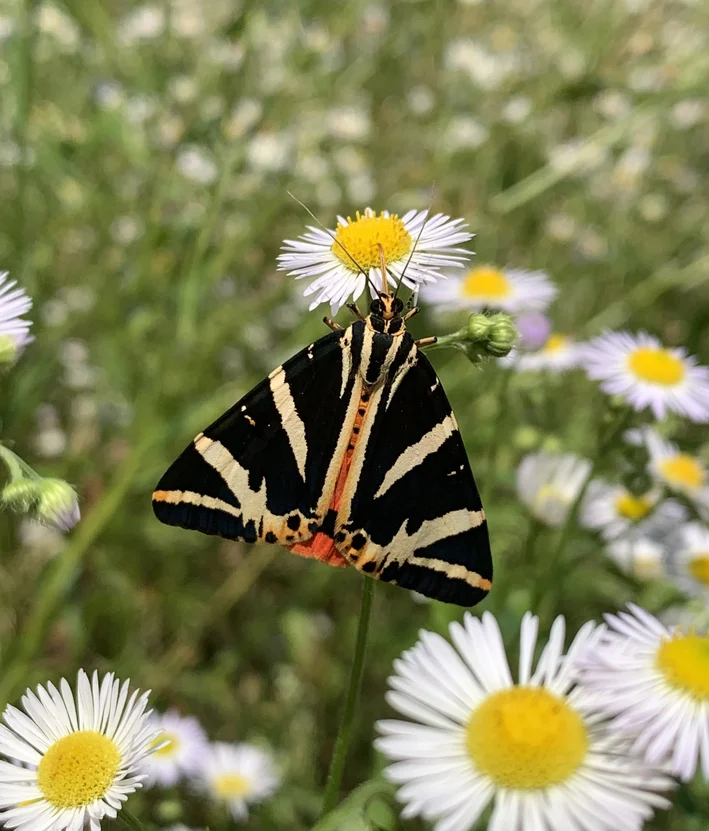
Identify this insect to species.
Euplagia quadripunctaria
